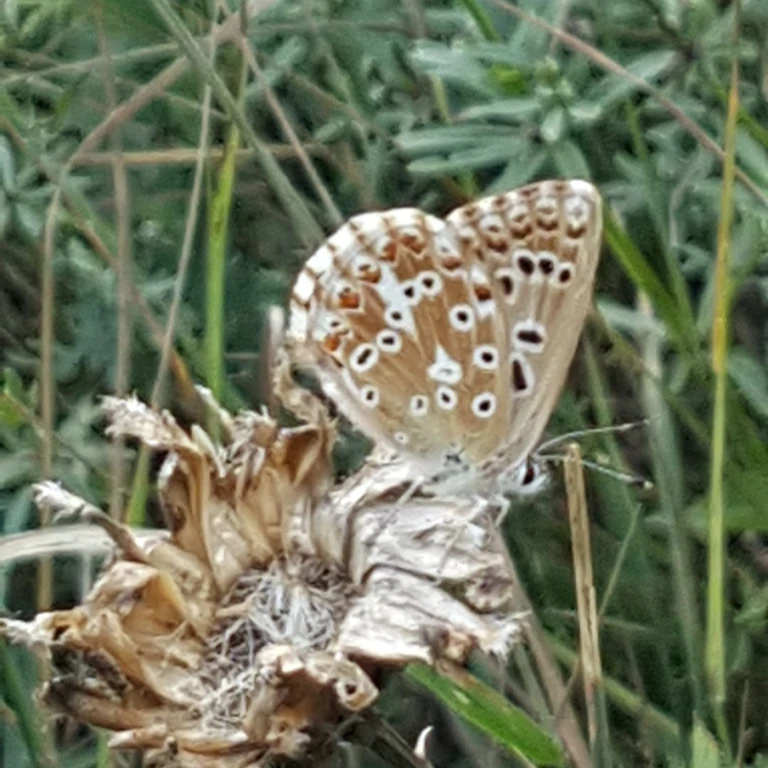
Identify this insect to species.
Lysandra coridon
